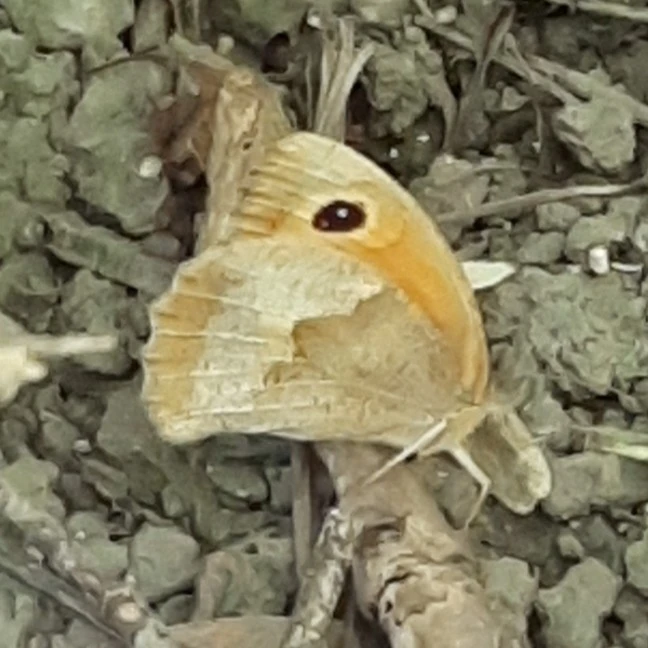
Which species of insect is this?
Maniola jurtina
